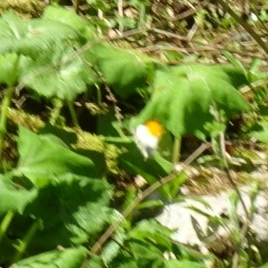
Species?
Anthocharis cardamines
